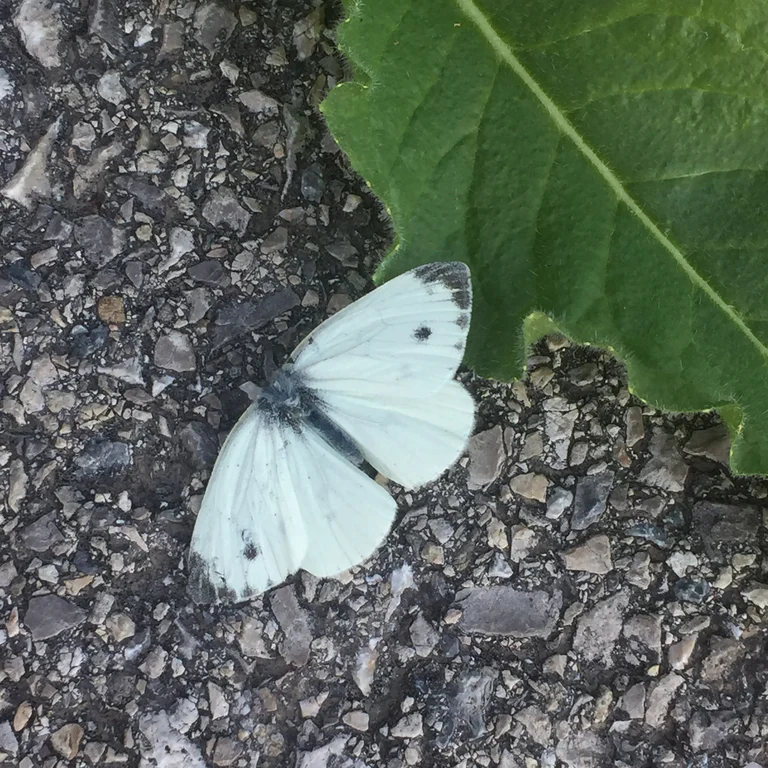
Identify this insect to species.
Pieris napi
